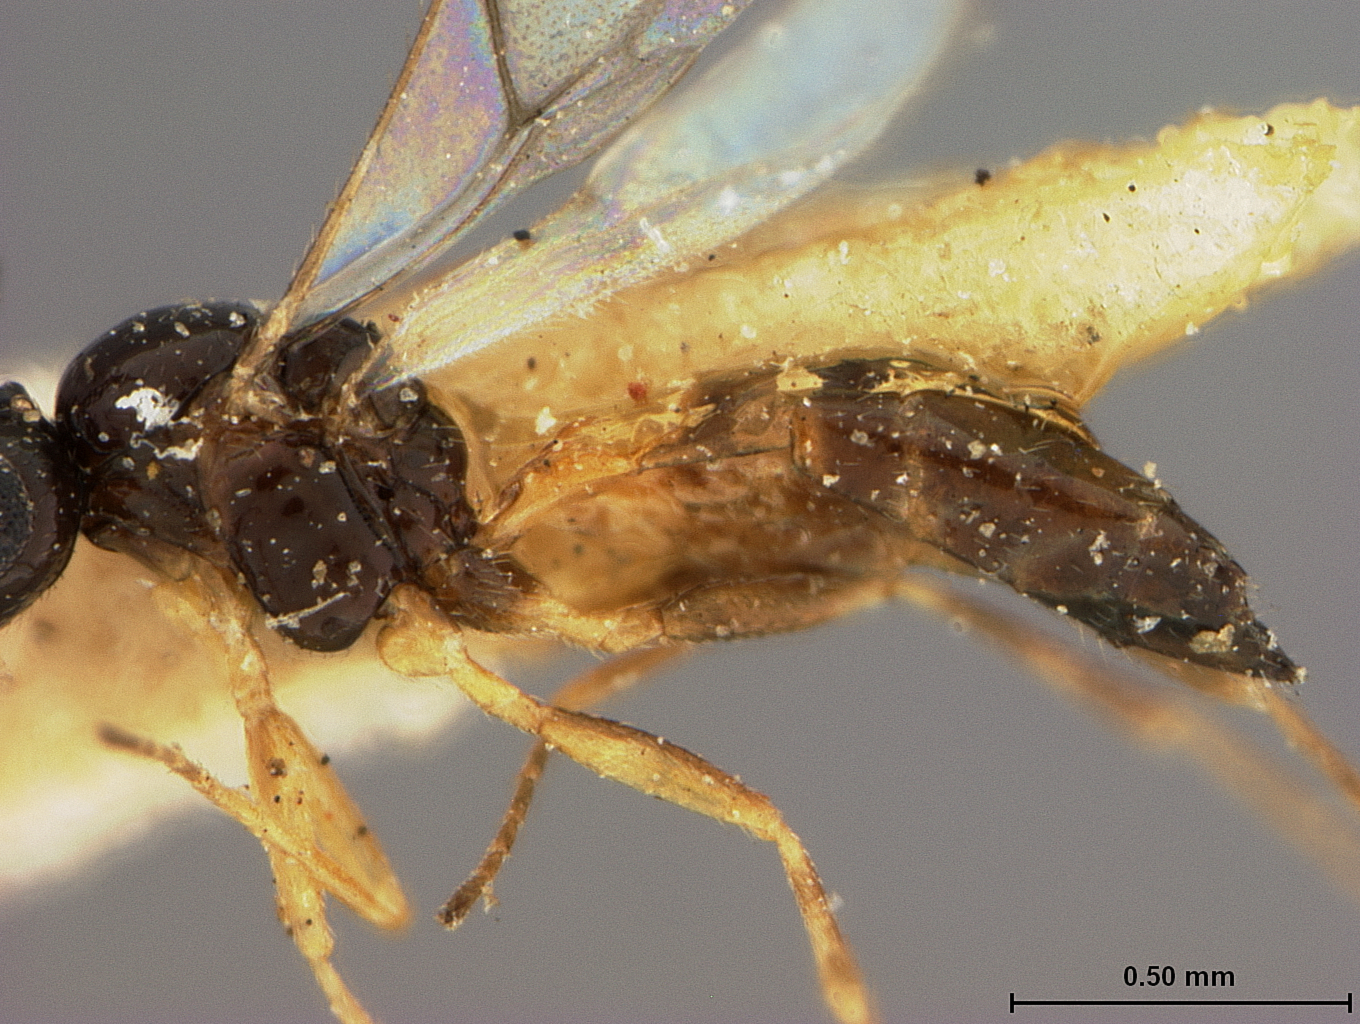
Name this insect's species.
Lysiphlebus coquilletti
